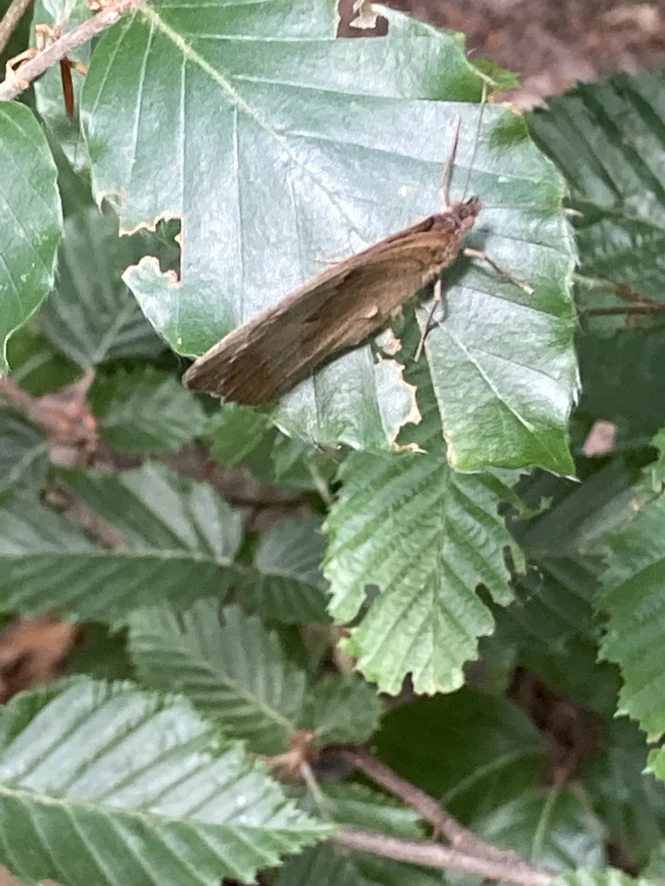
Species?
Maniola jurtina
